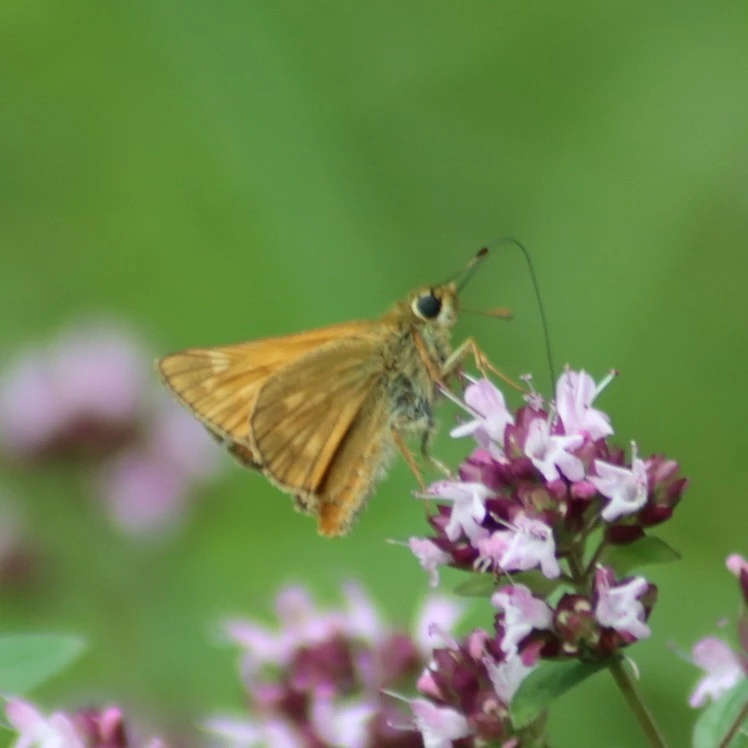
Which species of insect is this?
Ochlodes sylvanus (also Ochlodes venata)
